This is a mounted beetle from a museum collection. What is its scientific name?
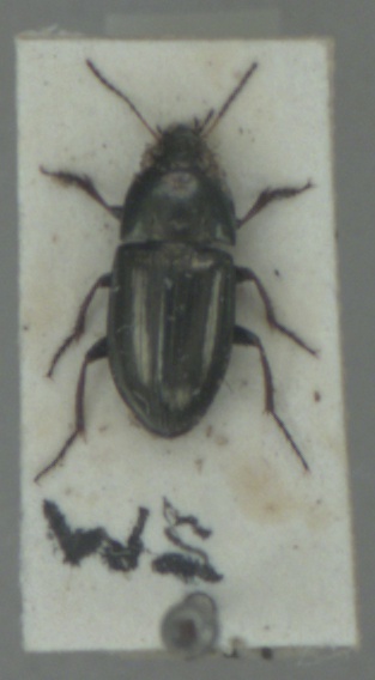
Amara aenea
